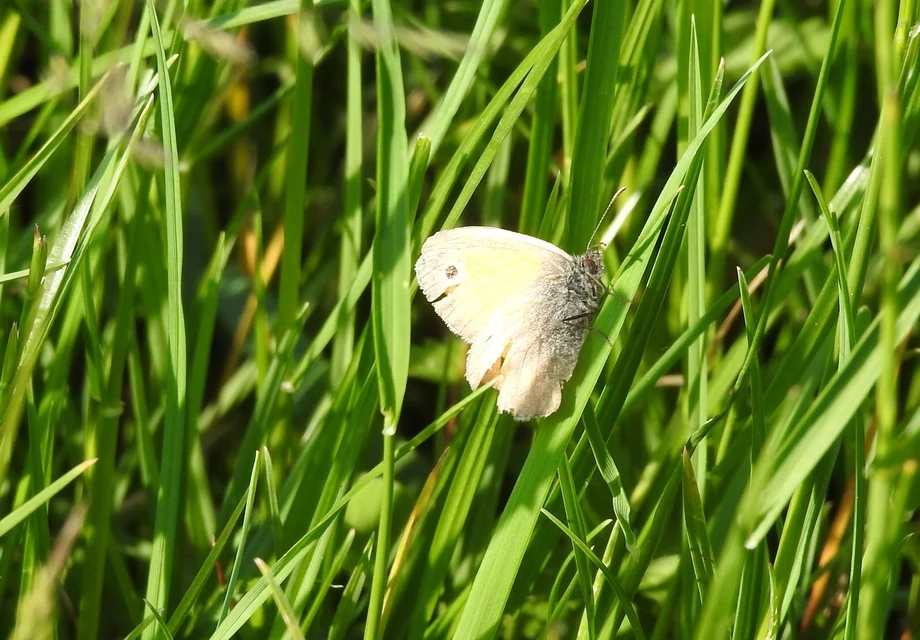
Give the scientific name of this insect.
Coenonympha pamphilus
